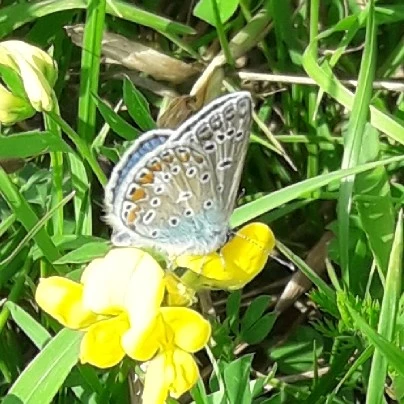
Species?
Polyommatus icarus
